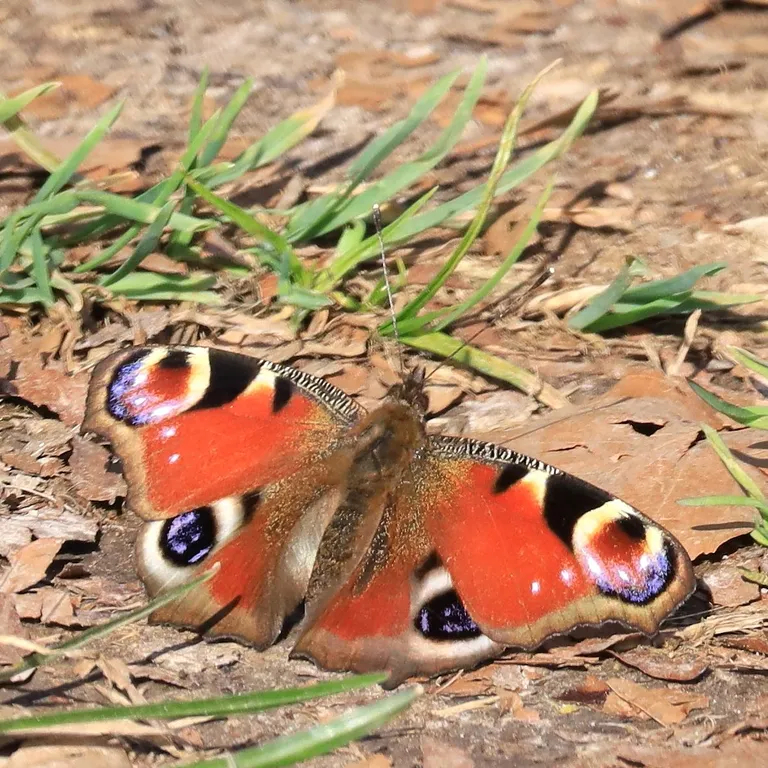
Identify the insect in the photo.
Aglais io
